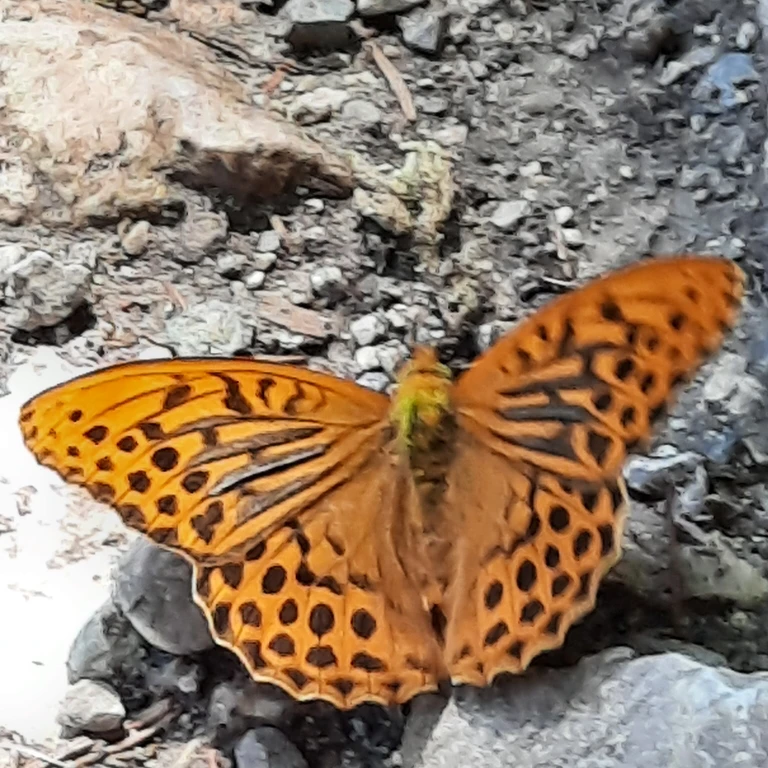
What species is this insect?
Argynnis paphia
